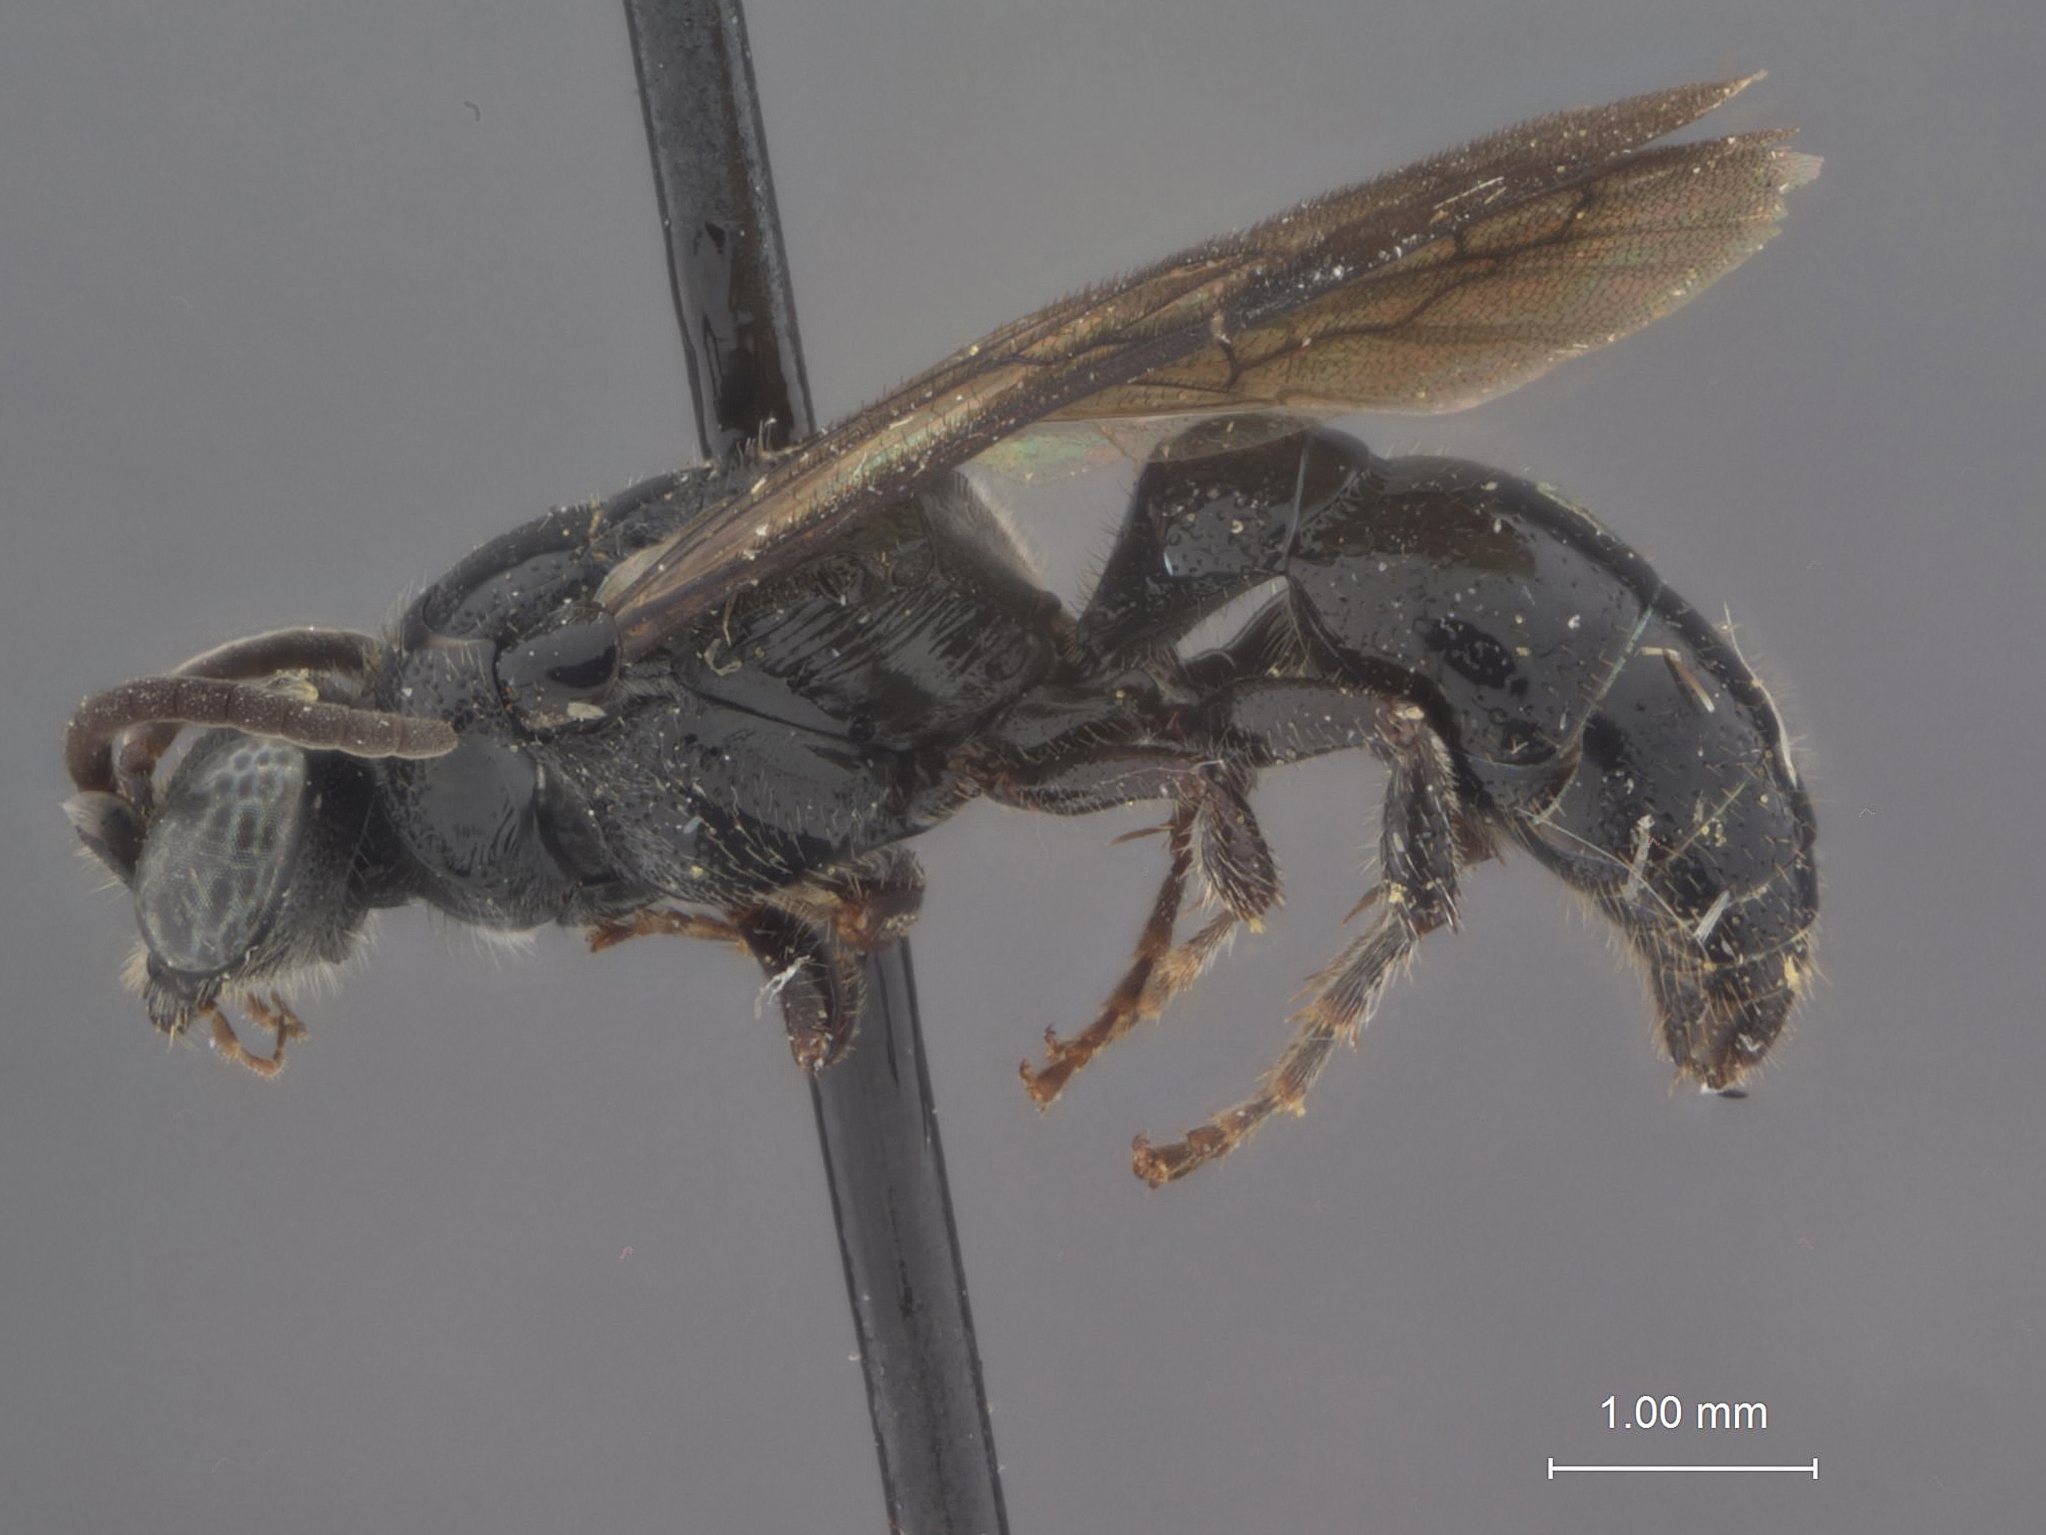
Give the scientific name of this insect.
Tiphia layouae
